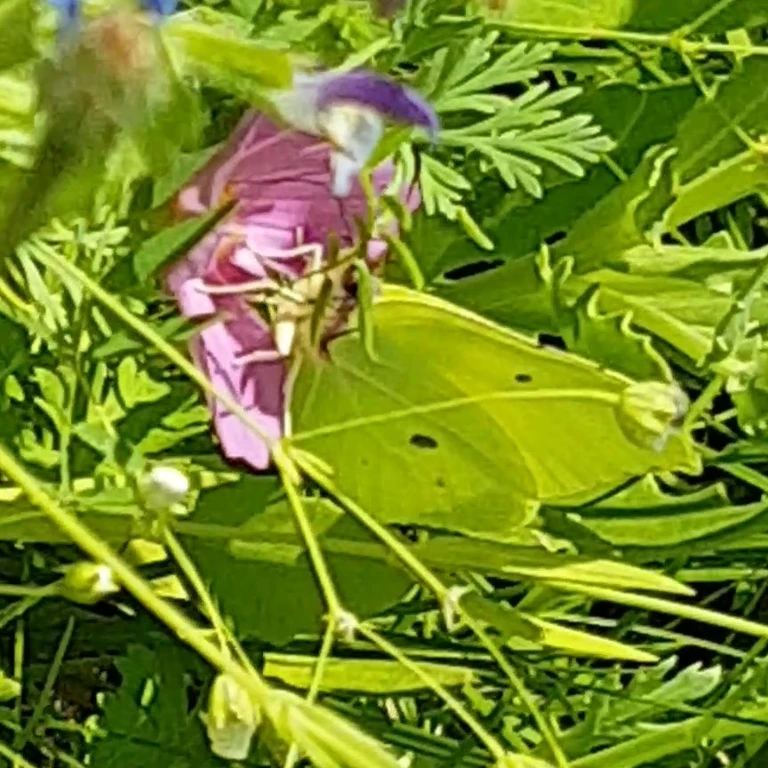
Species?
Gonepteryx rhamni
